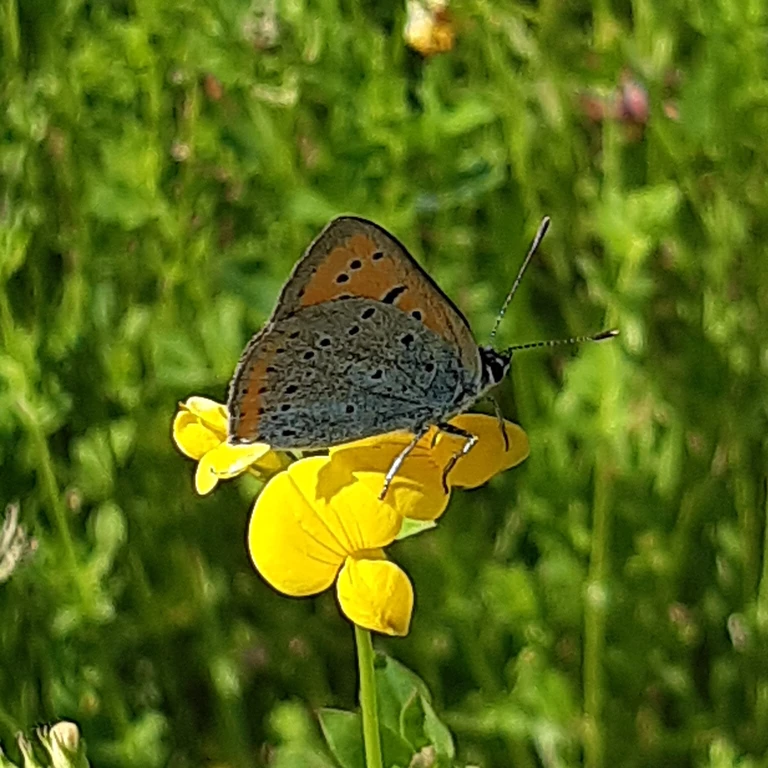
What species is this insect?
Lycaena dispar
